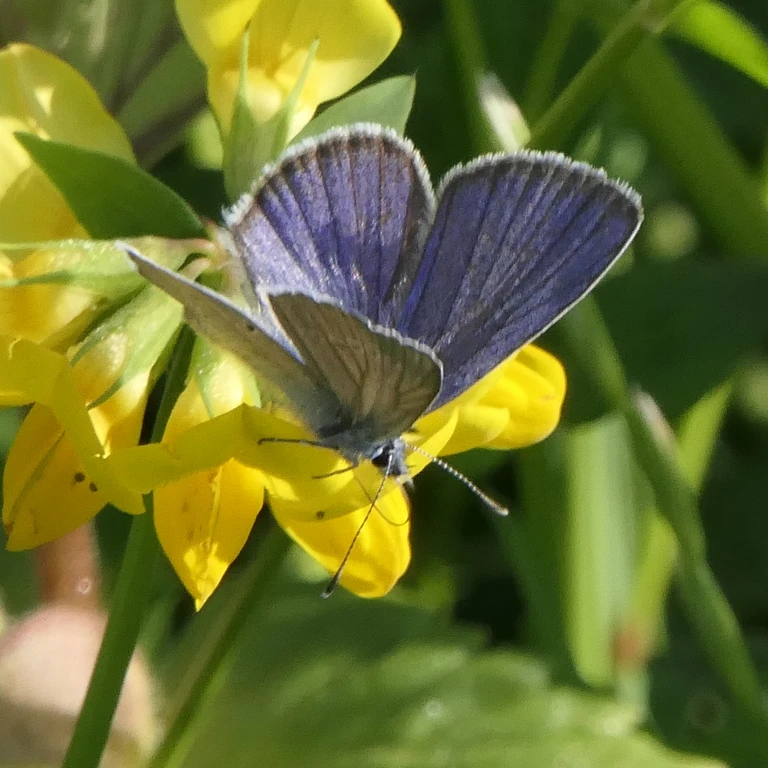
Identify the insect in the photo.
Cyaniris semiargus
